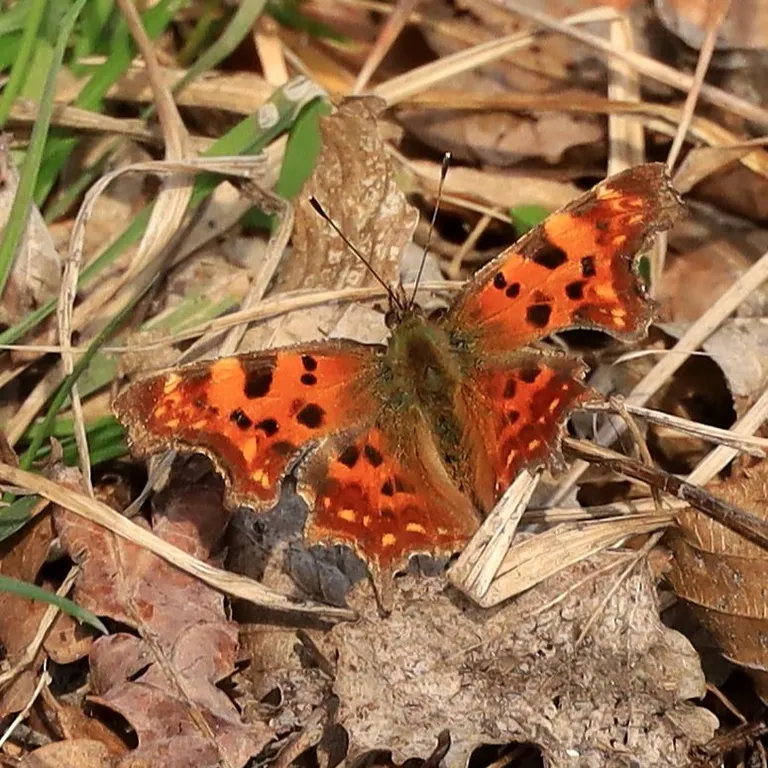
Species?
Polygonia c-album
